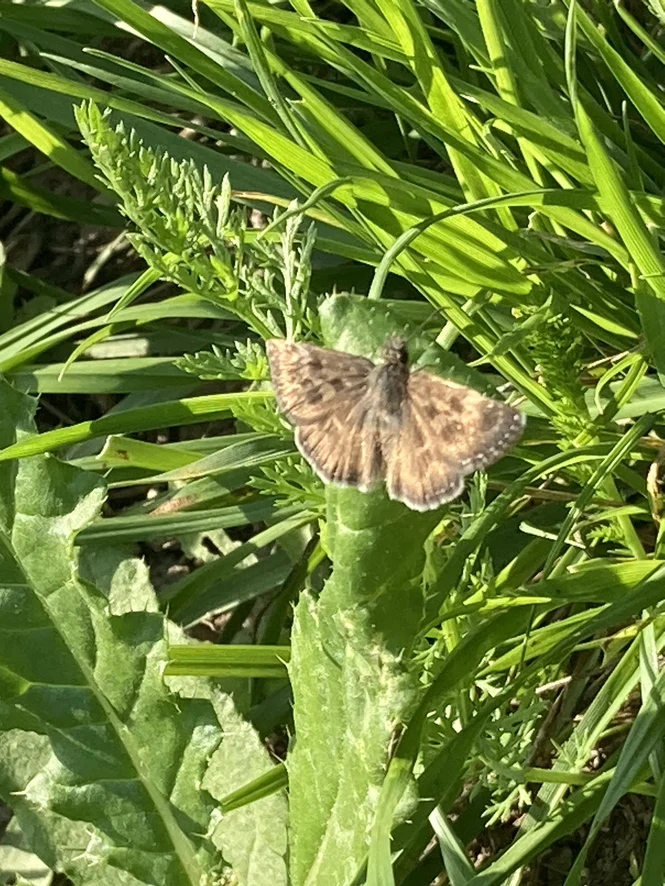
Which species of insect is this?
Erynnis tages
